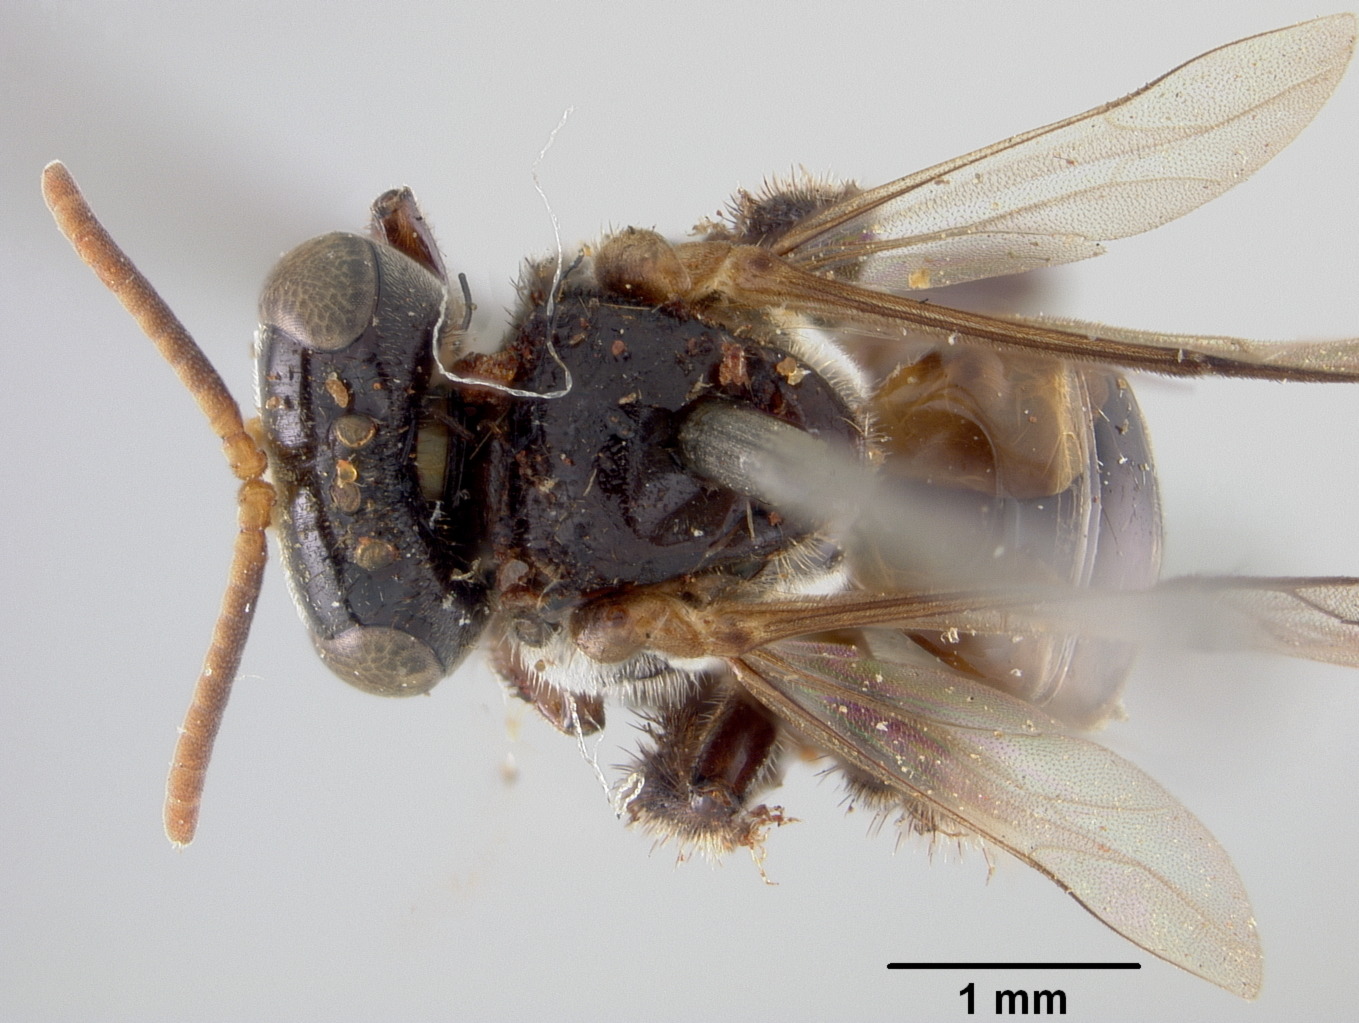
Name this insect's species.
Trigona valdezi
